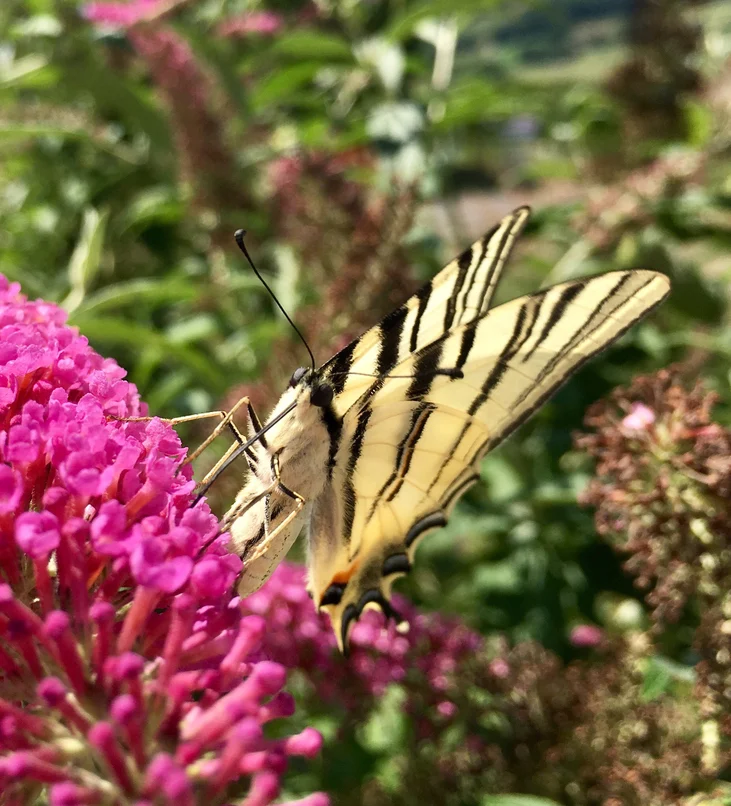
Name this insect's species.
Iphiclides podalirius
